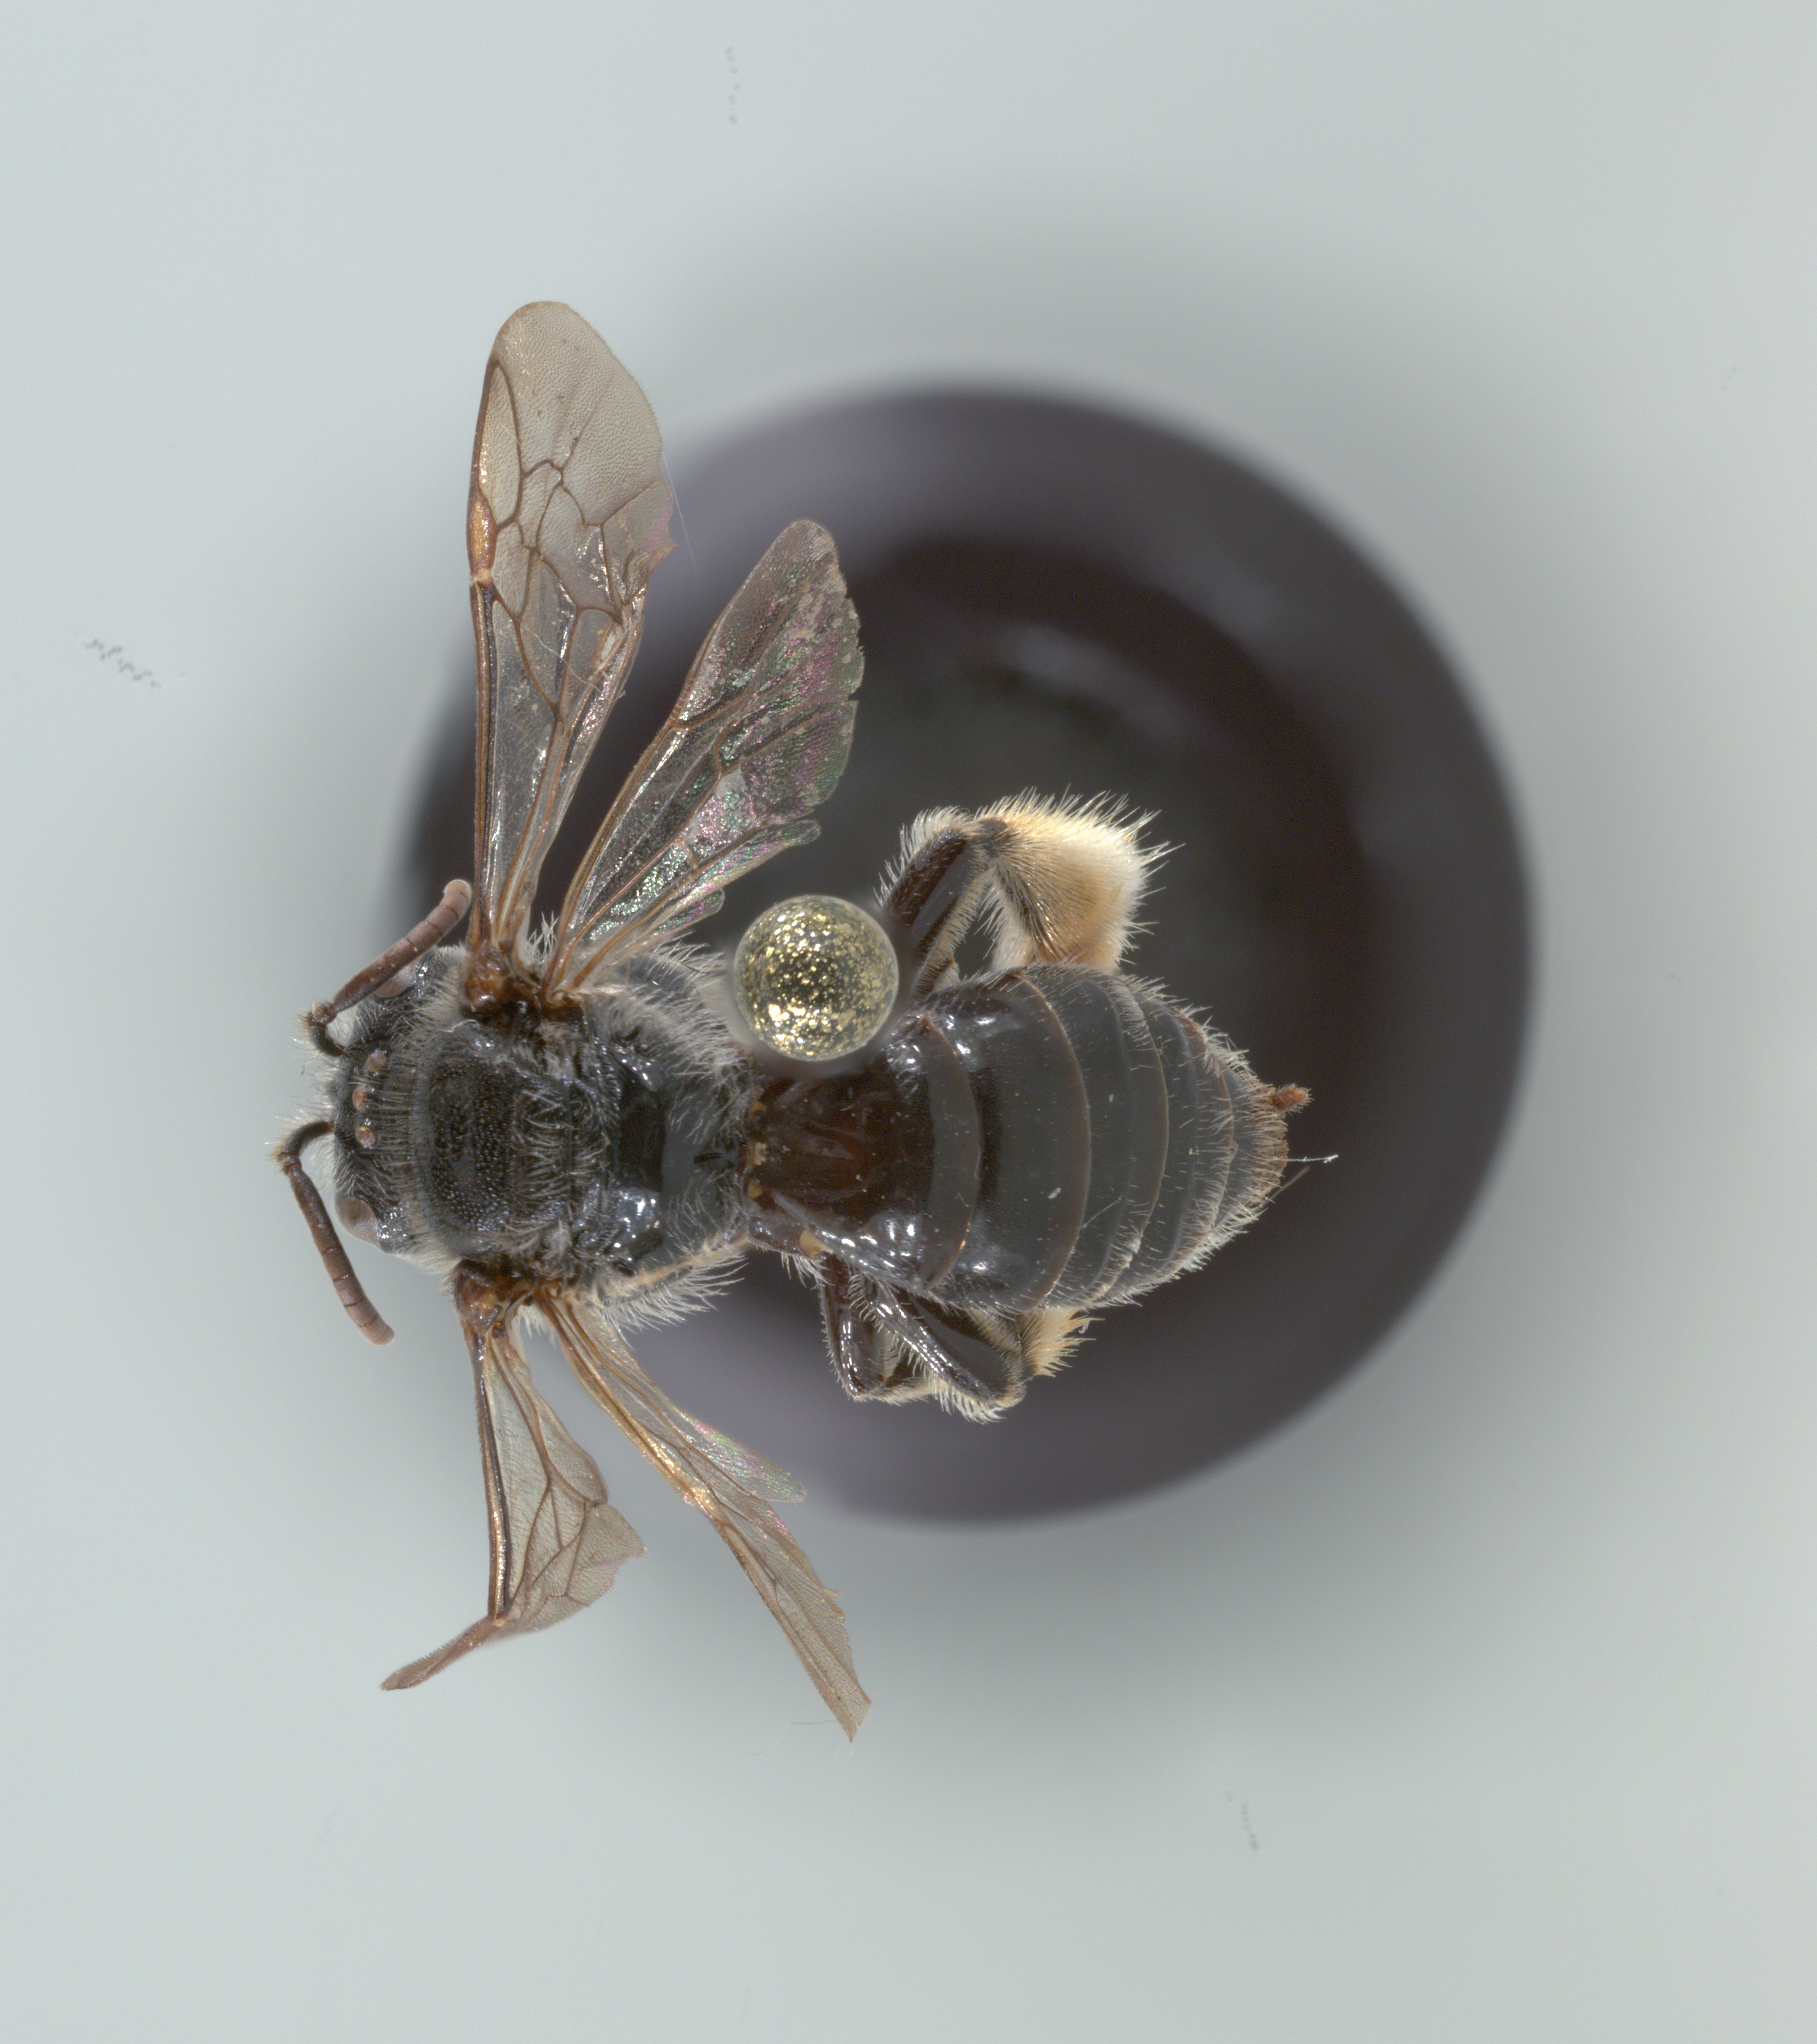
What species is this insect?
Macropis ciliata
